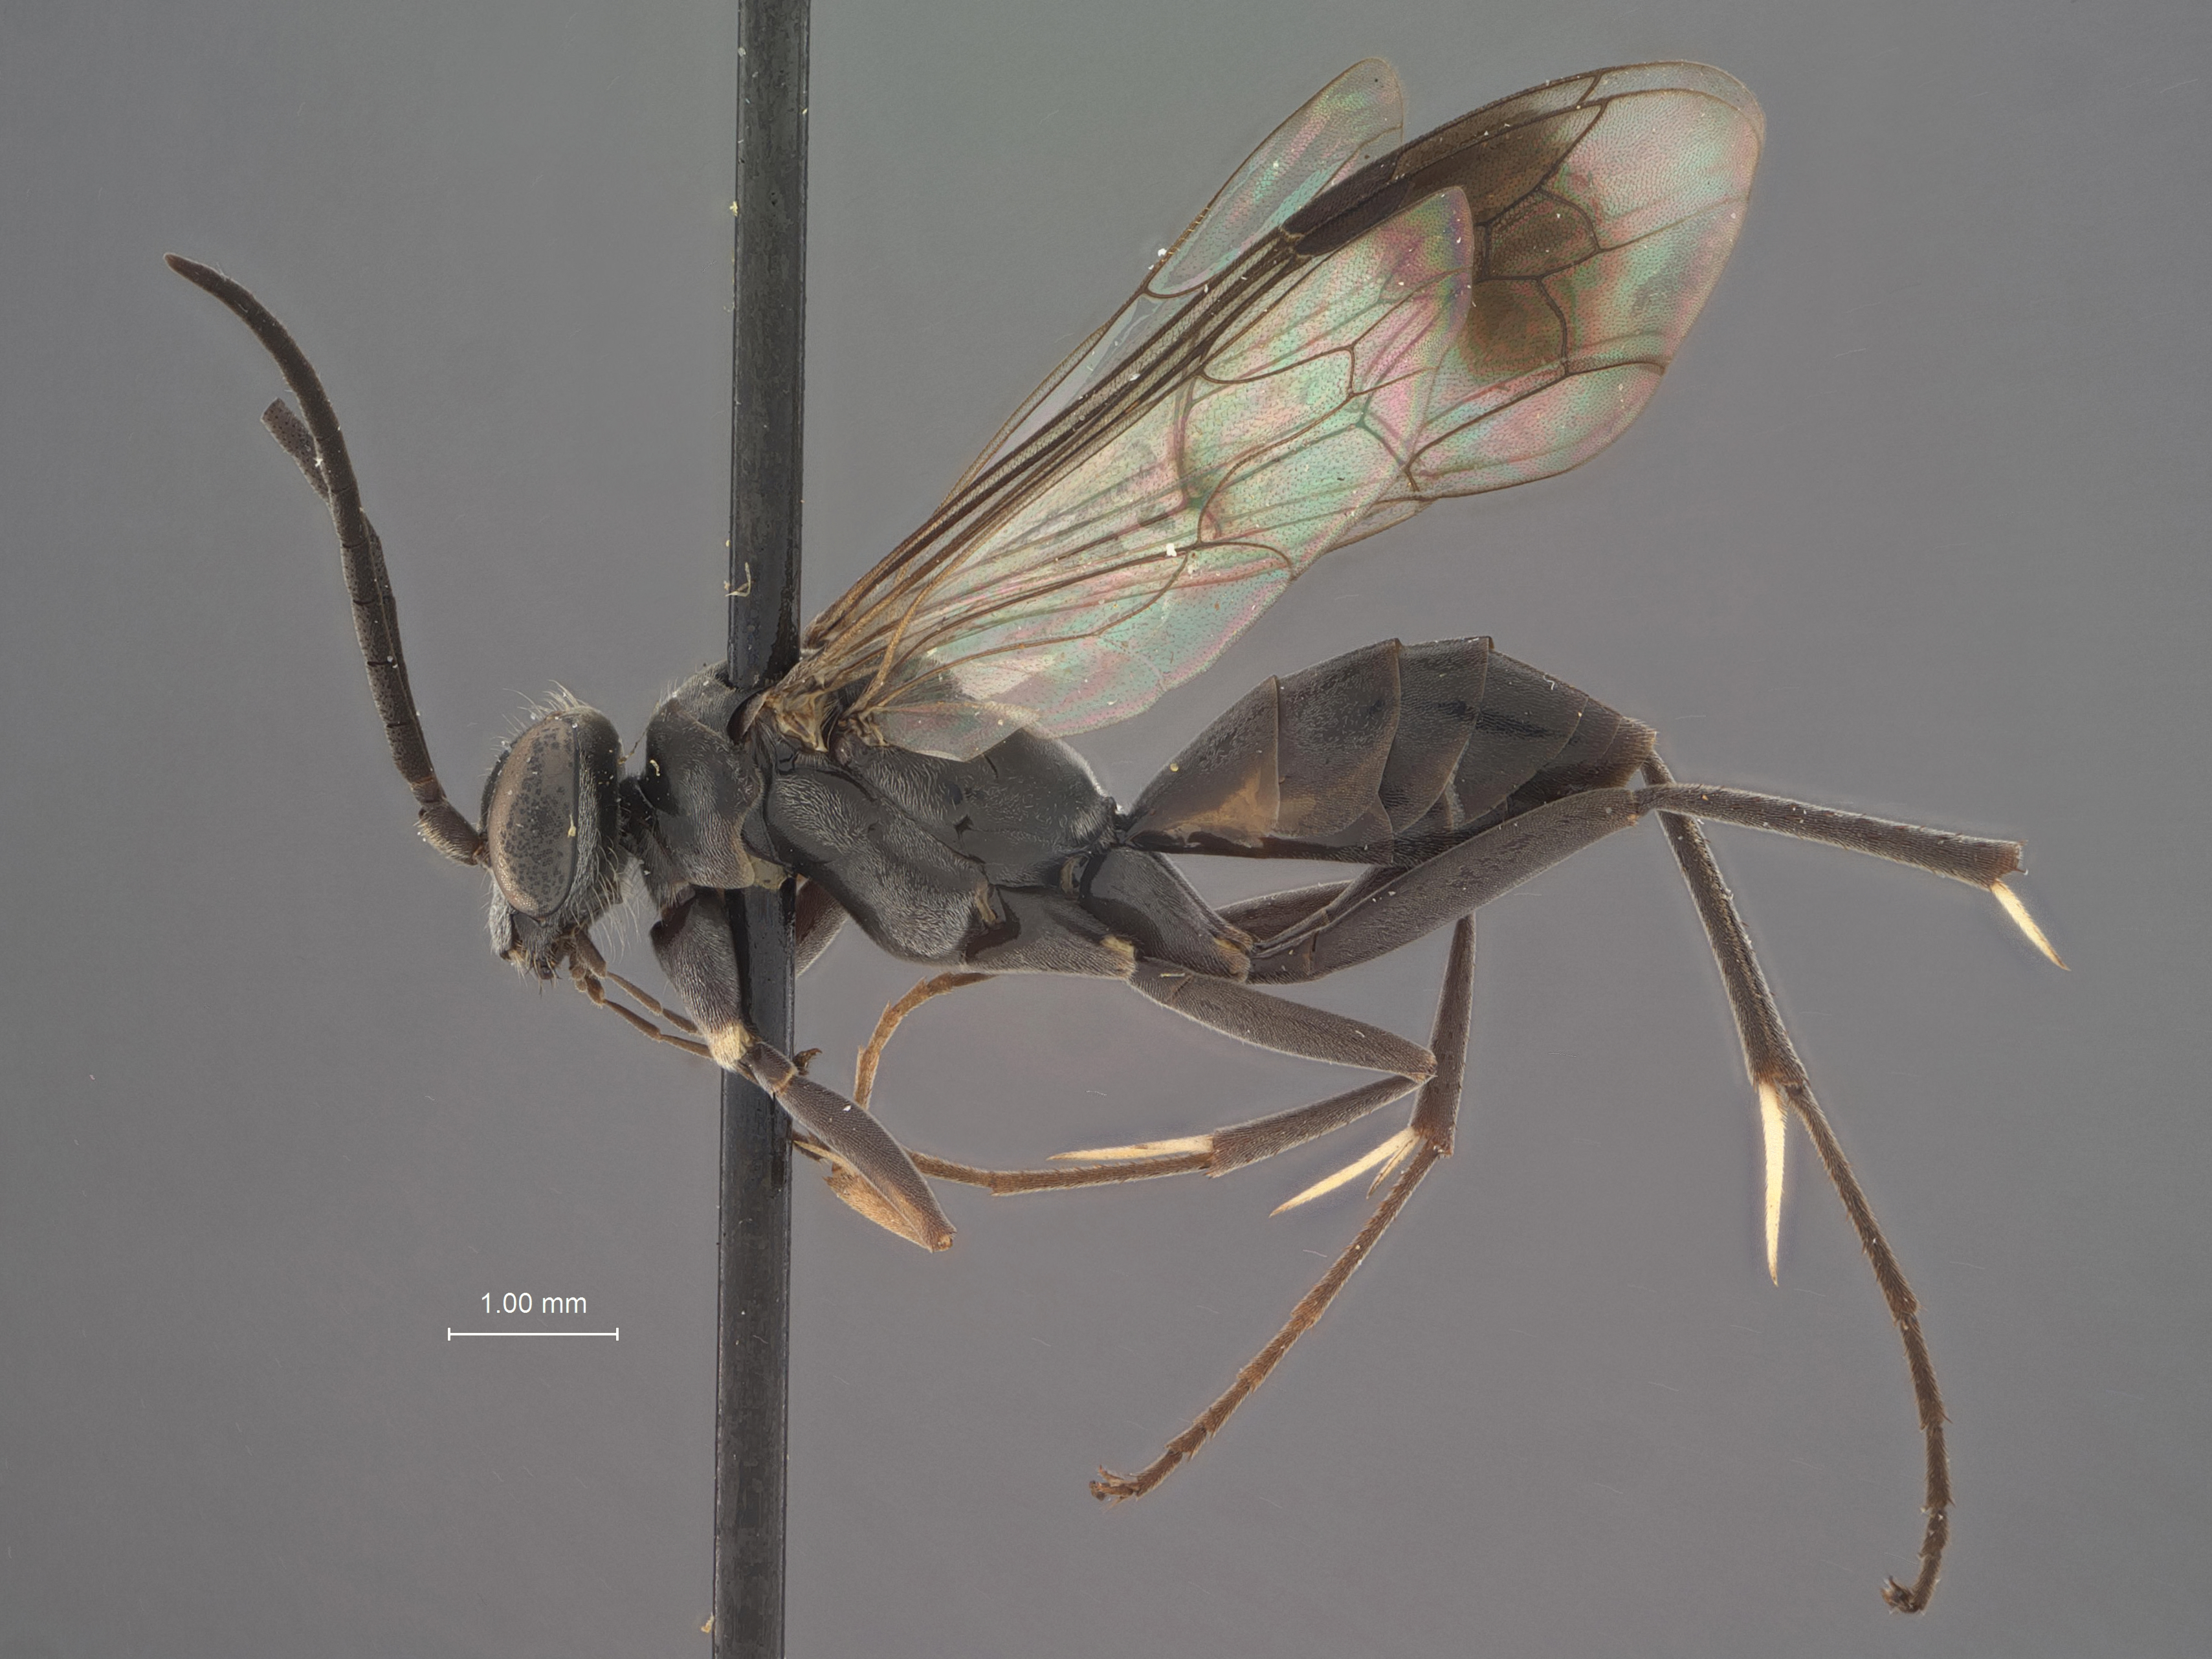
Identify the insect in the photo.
Calicurgus aberrans
